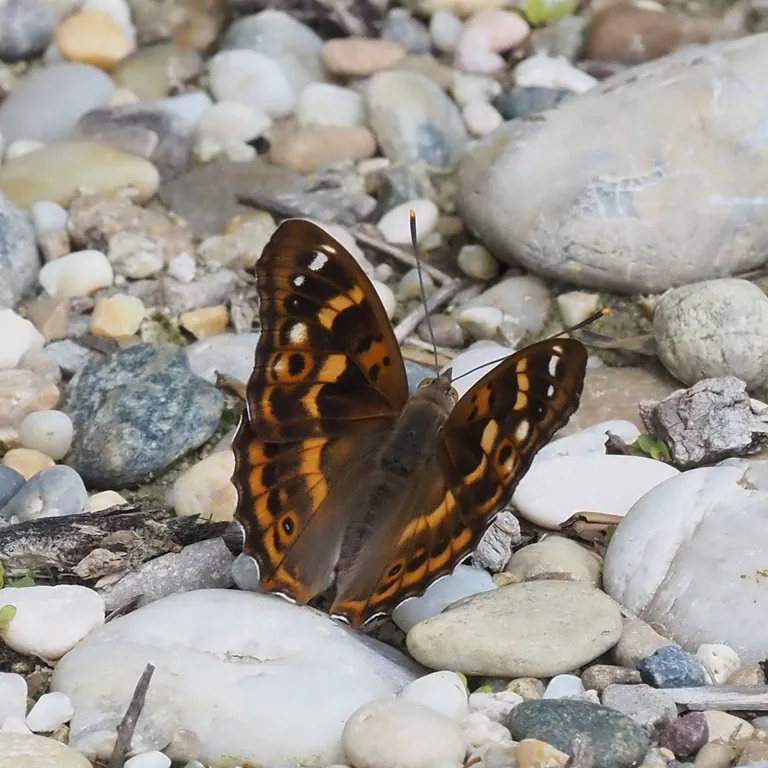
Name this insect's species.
Apatura ilia
